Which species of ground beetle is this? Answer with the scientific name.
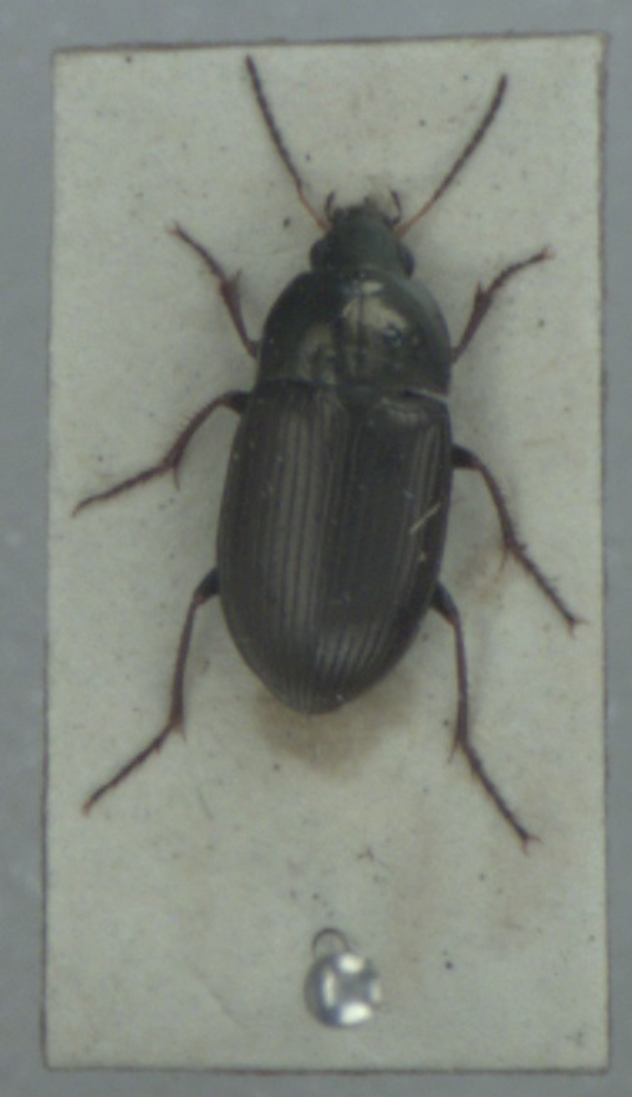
Amara similata
